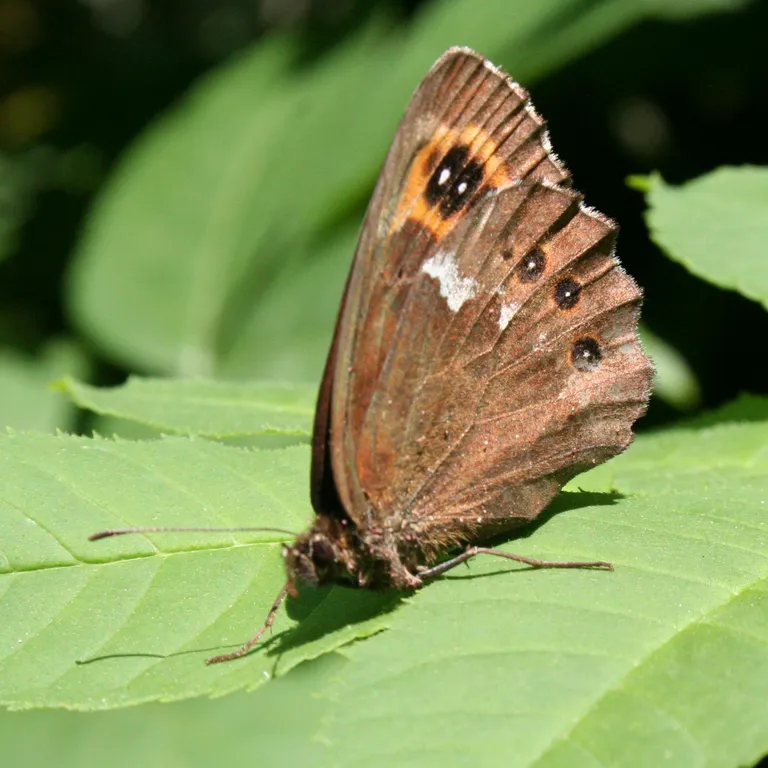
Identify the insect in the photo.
Erebia ligea
